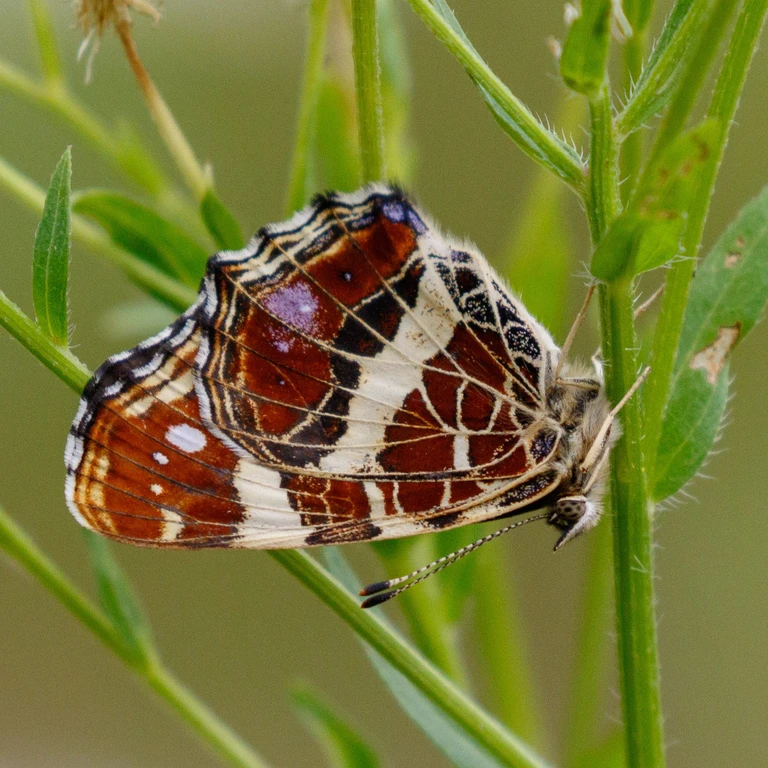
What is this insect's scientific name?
Araschnia levana
